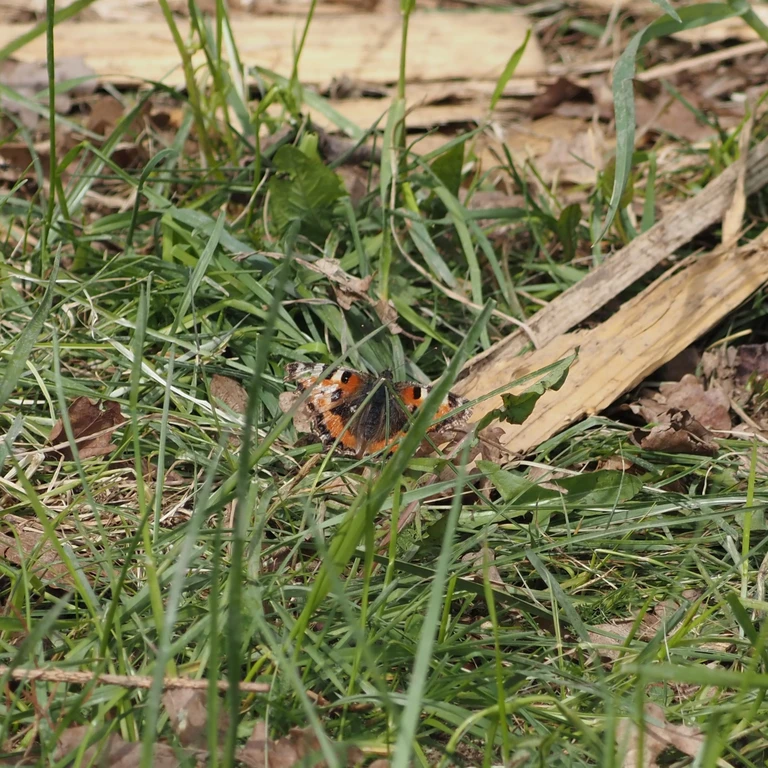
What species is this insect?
Aglais urticae
